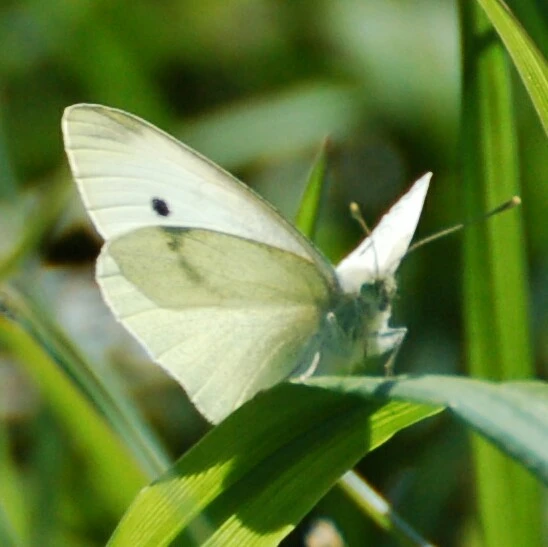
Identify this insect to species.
Pieris rapae
